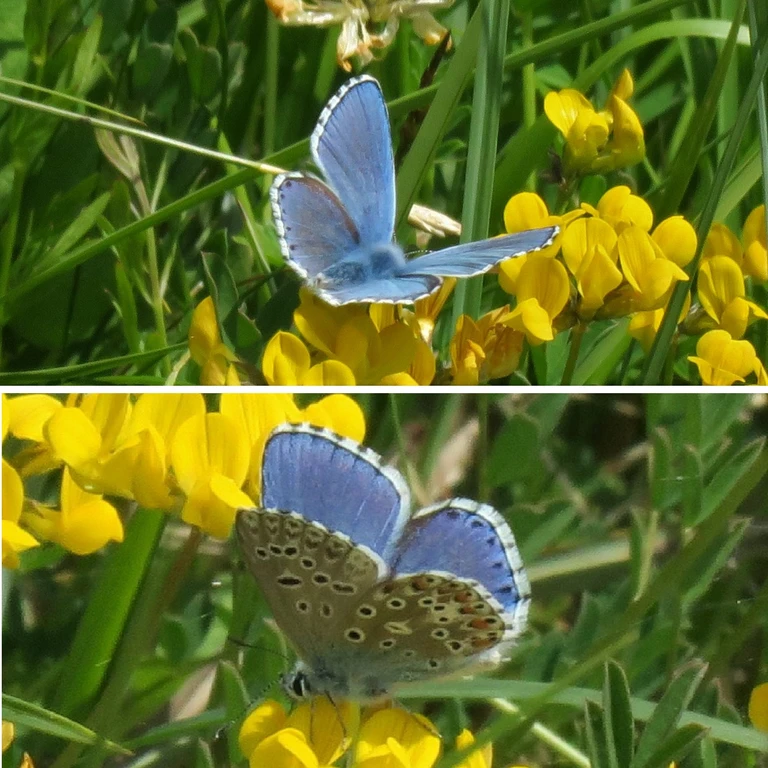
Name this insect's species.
Lysandra bellargus
